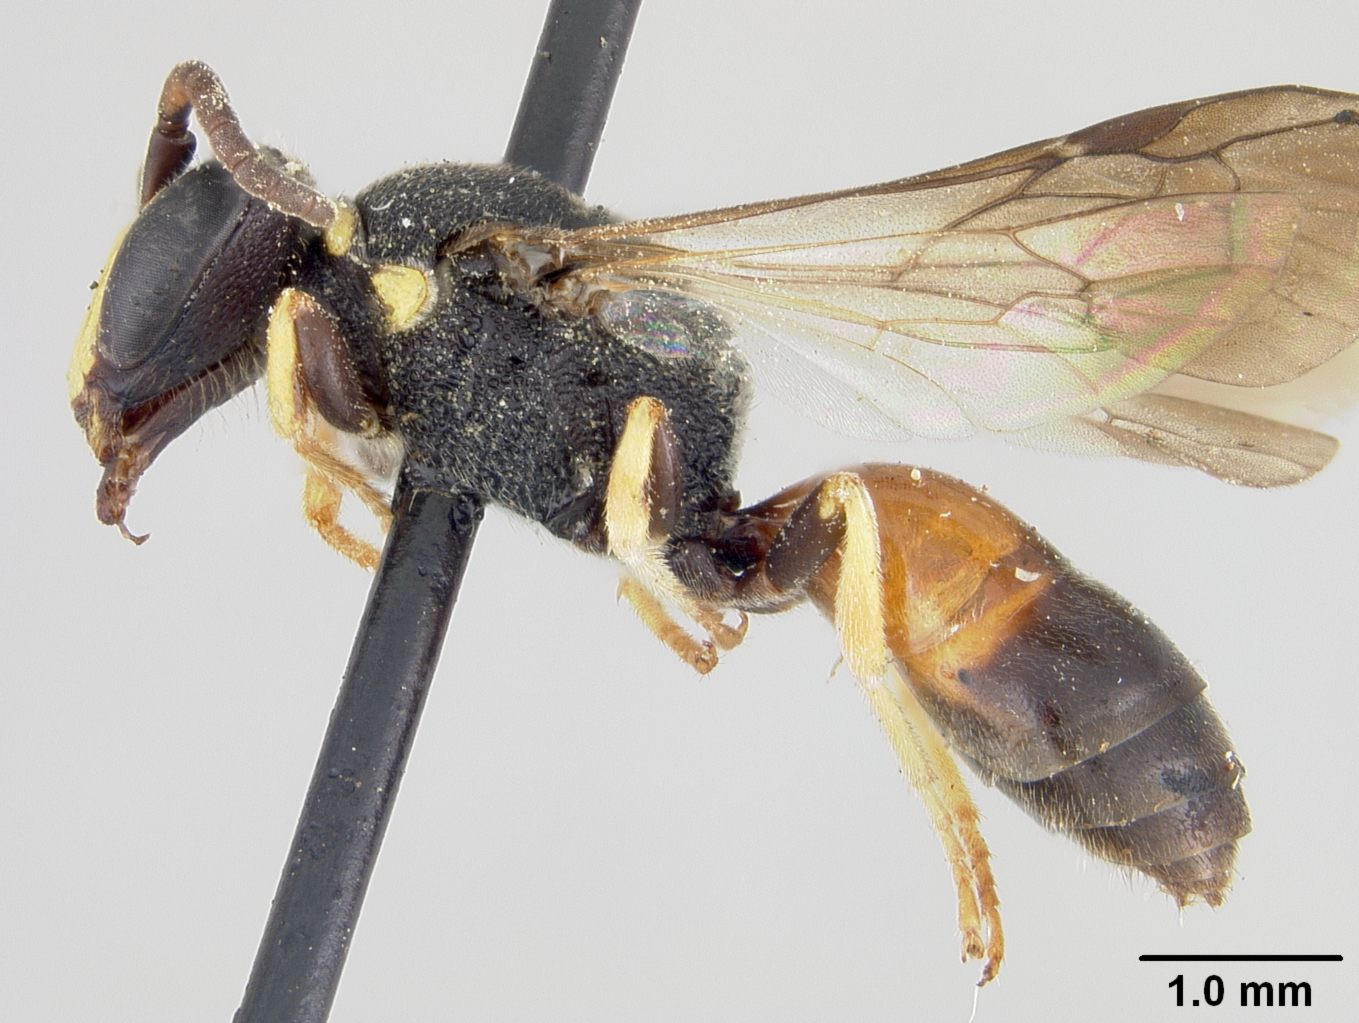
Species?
Hylaeus ornatus
